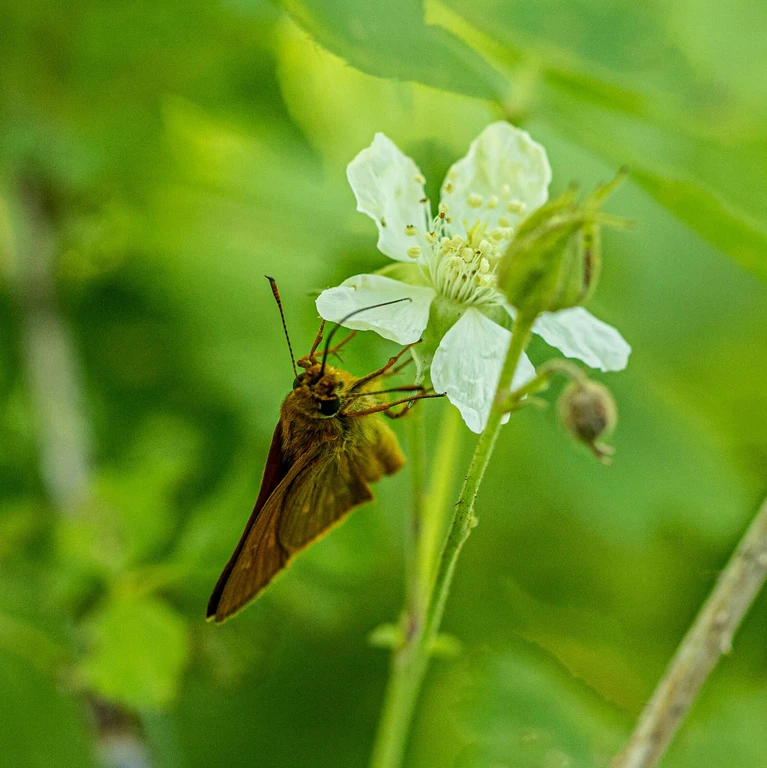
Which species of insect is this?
Ochlodes sylvanus (also Ochlodes venata)
